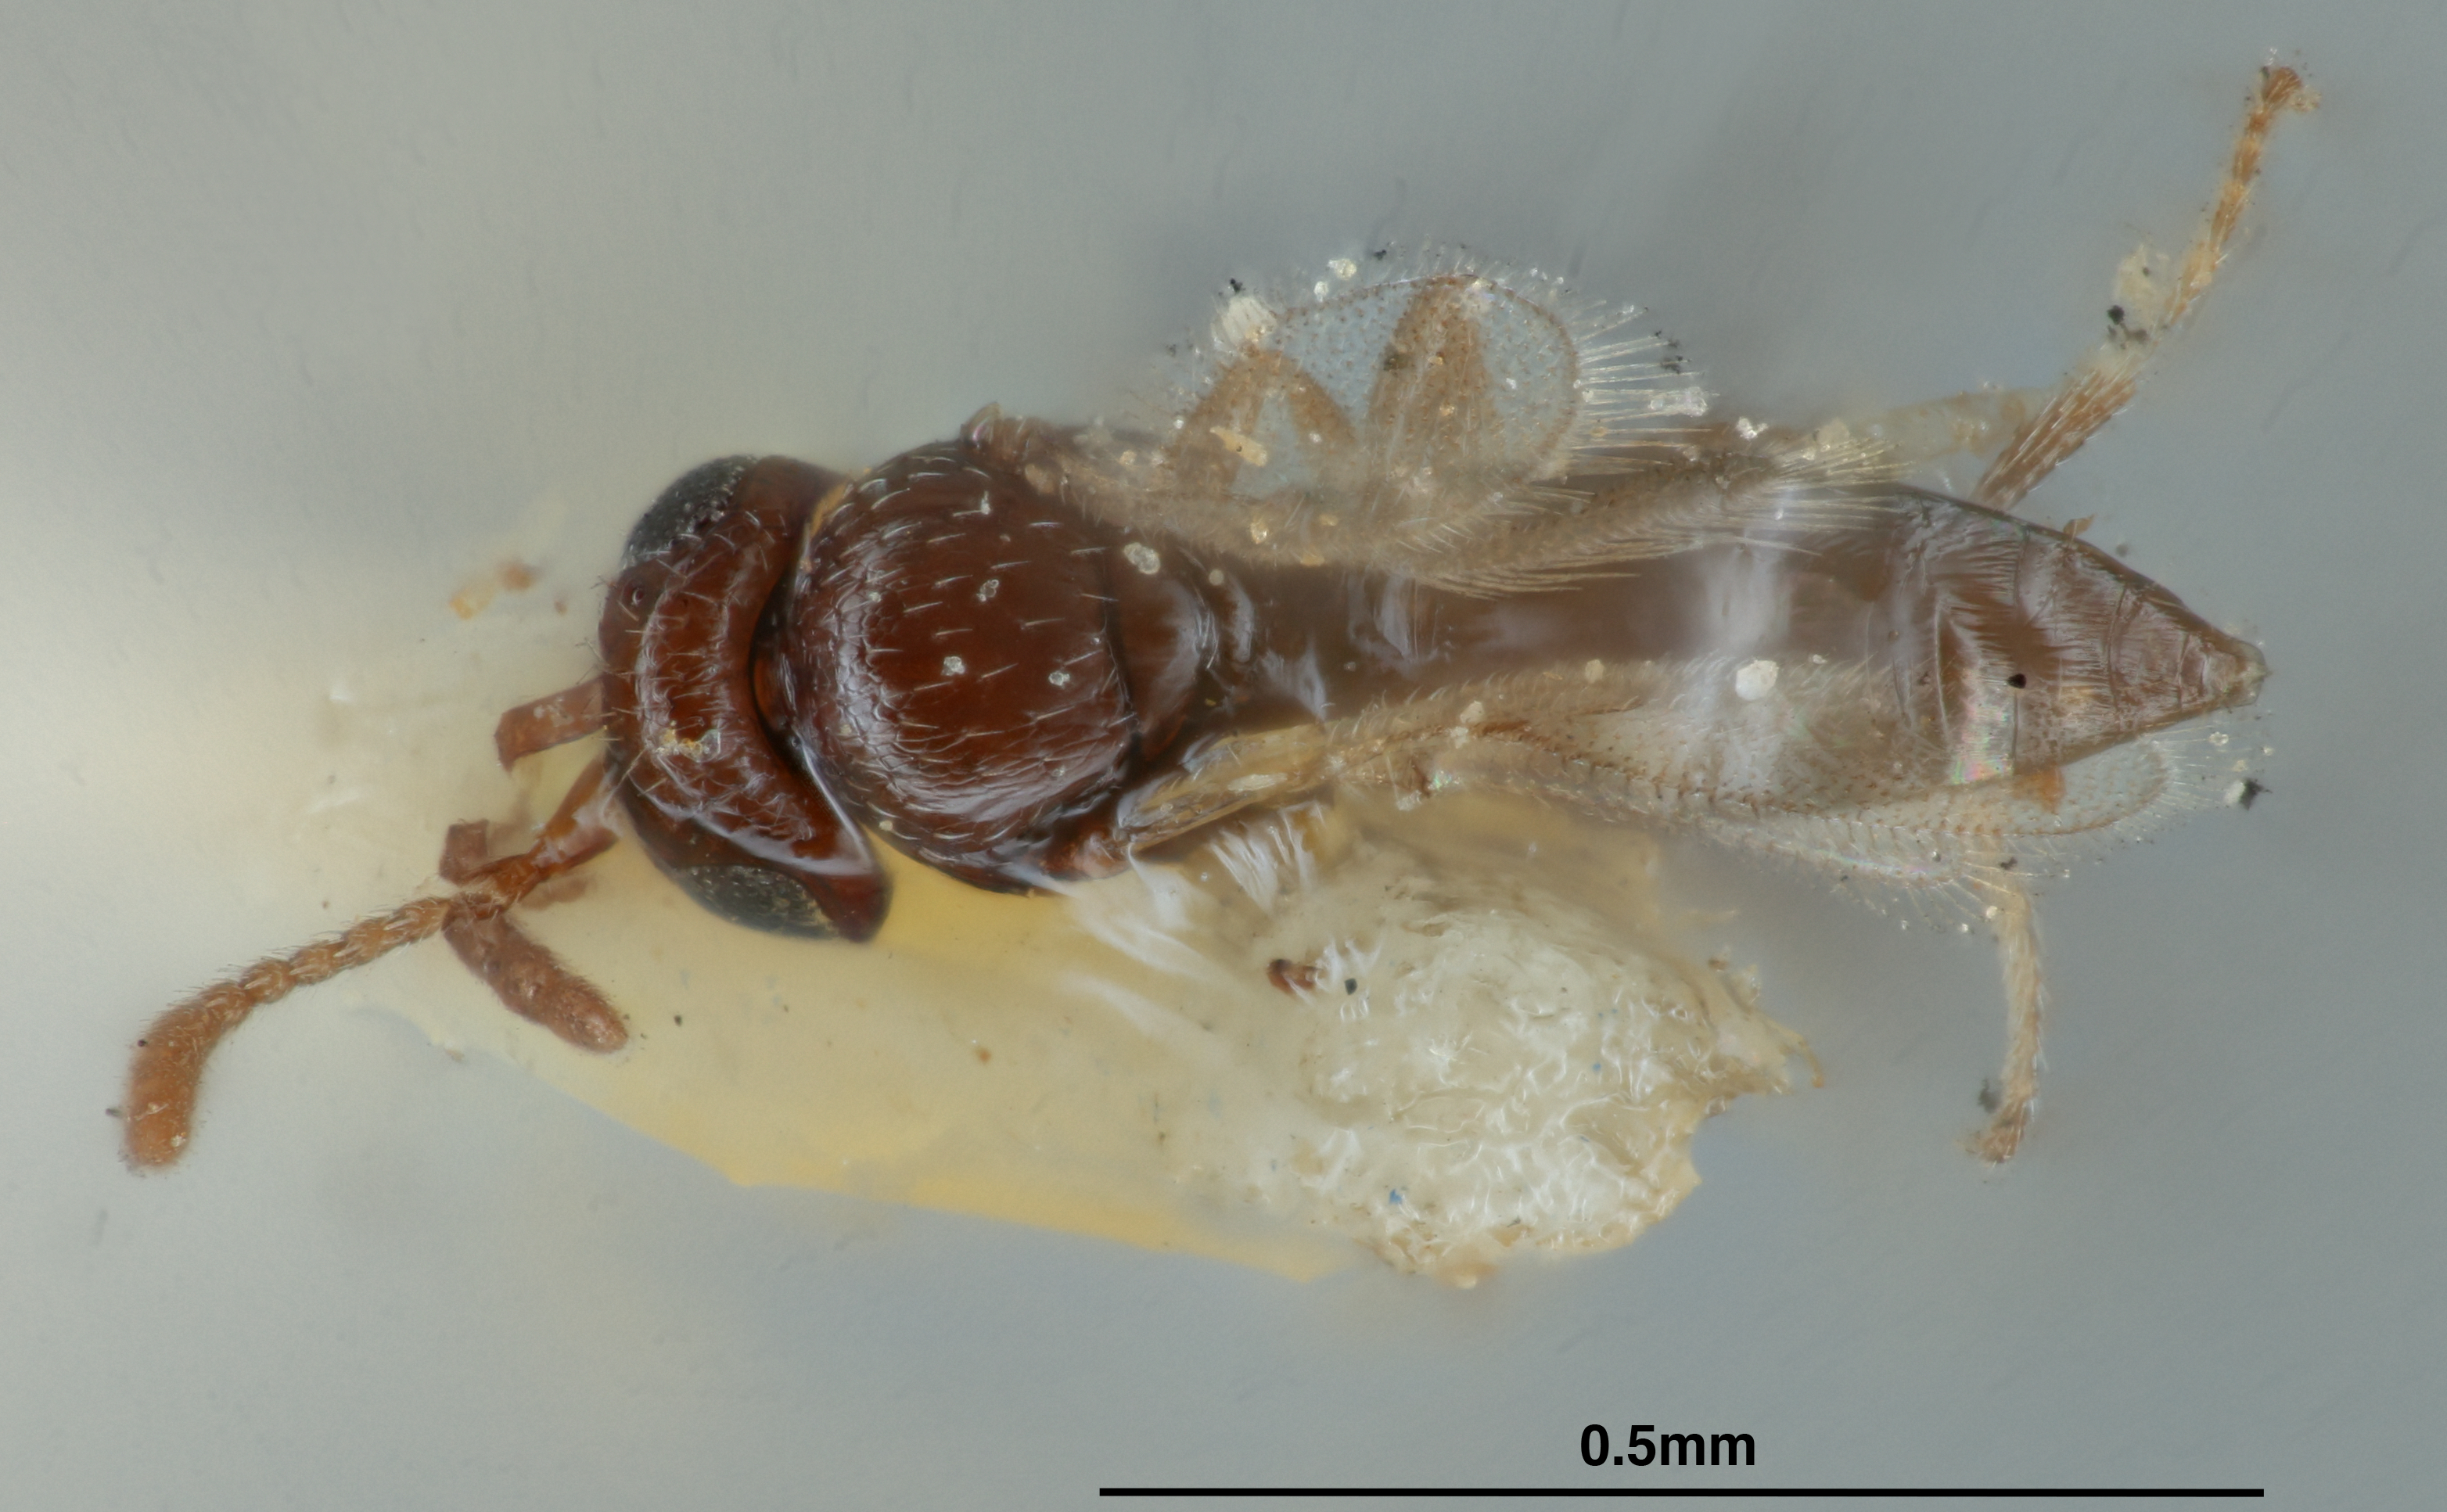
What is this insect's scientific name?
Phanurus ovivorus
